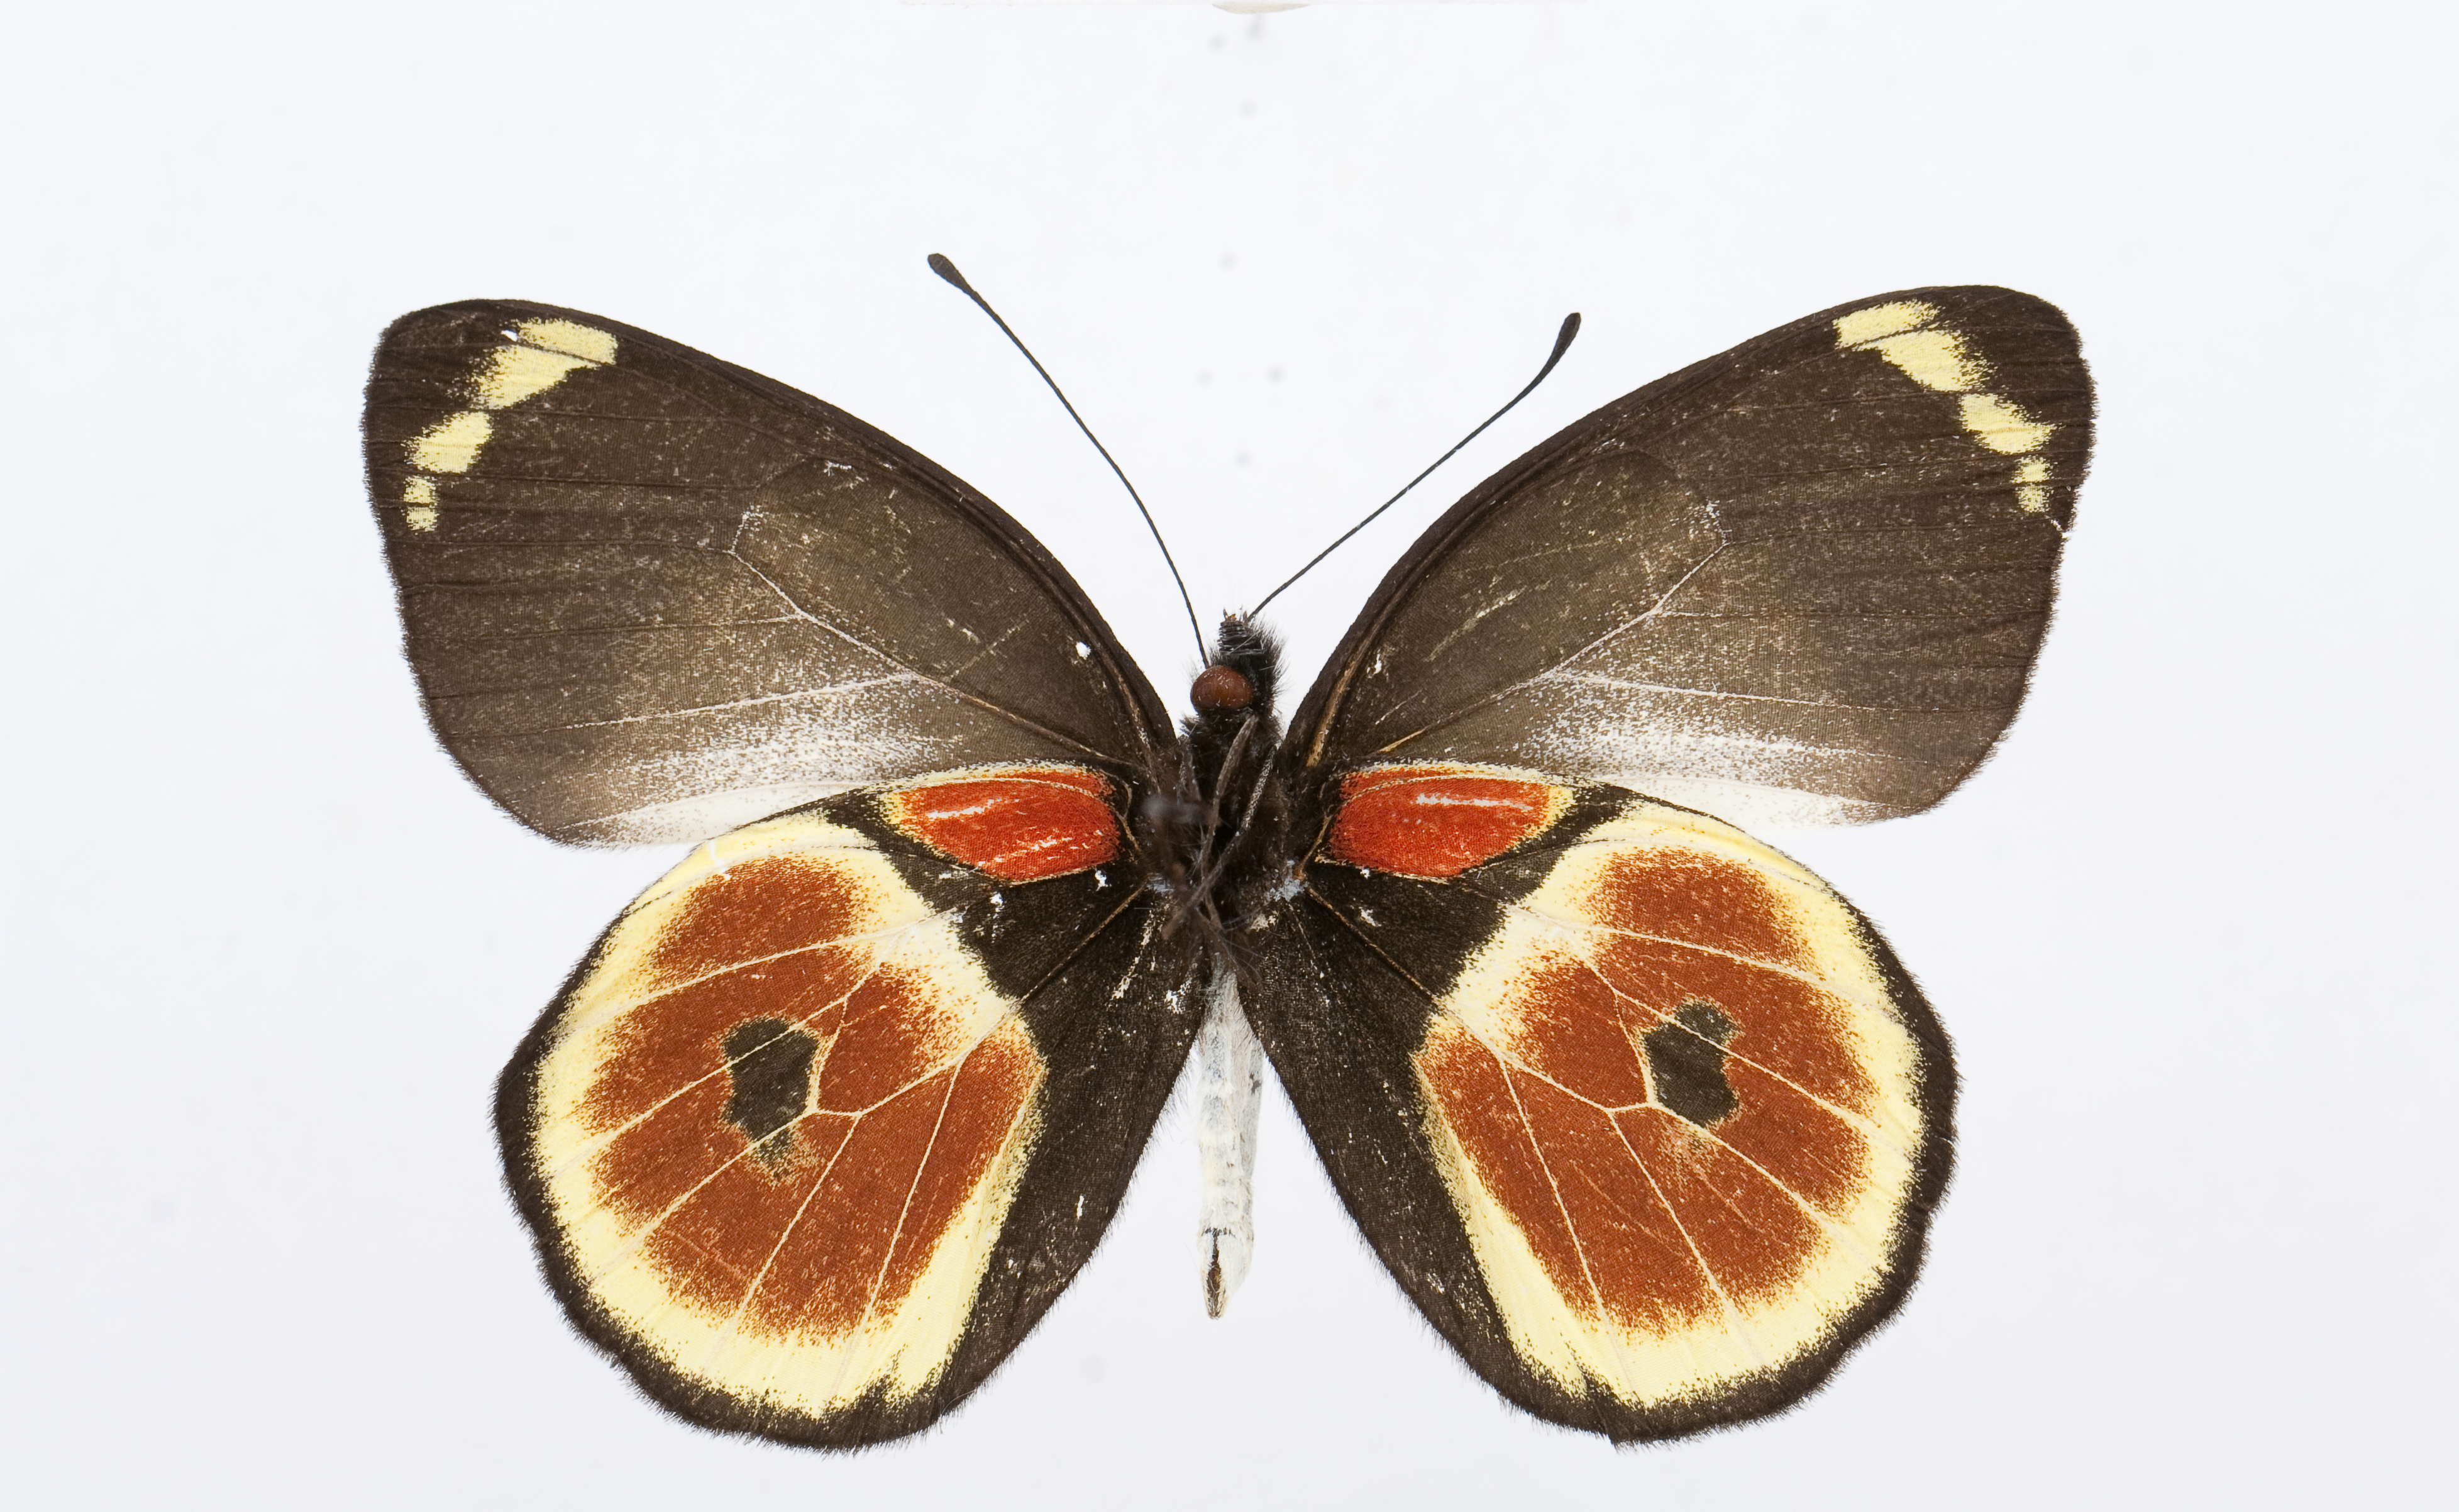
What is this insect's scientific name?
Delias castaneus
